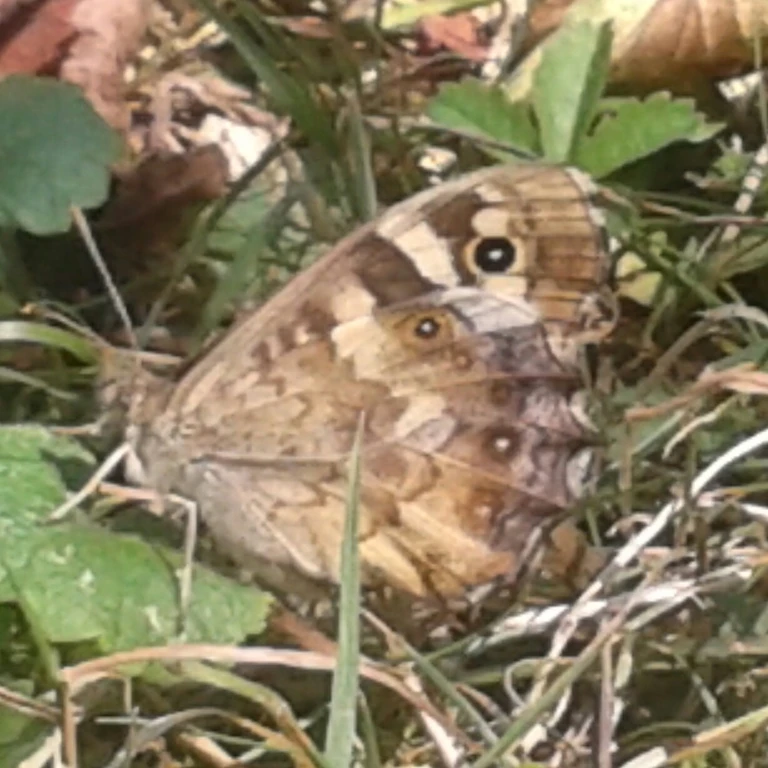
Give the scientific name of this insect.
Pararge aegeria
